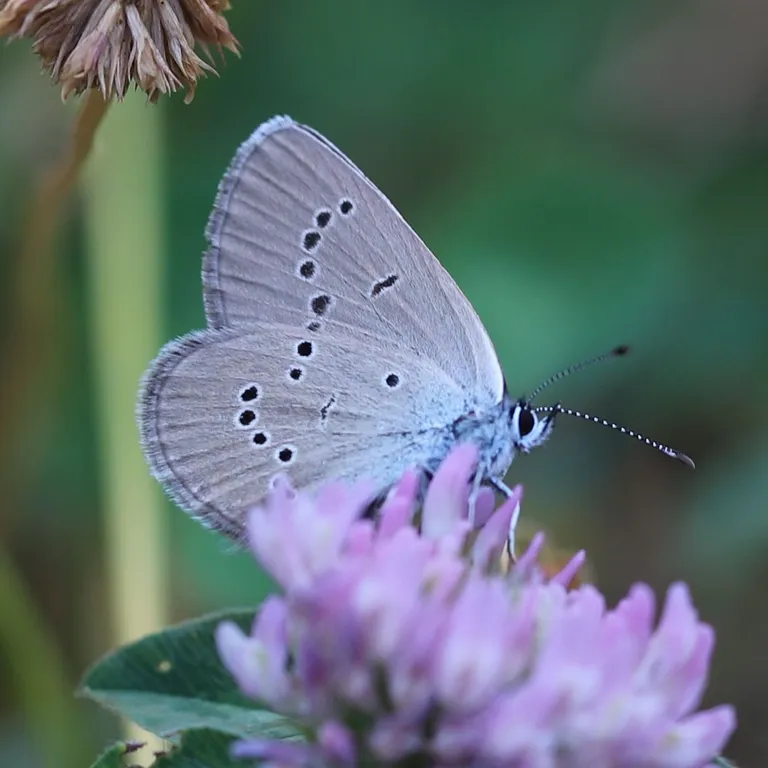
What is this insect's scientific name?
Cyaniris semiargus
